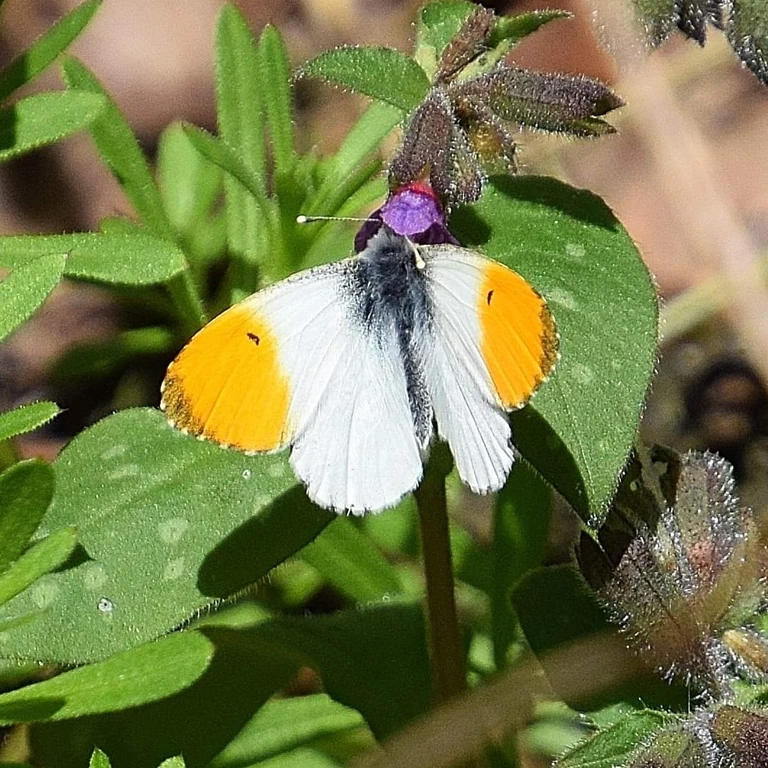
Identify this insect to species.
Anthocharis cardamines
